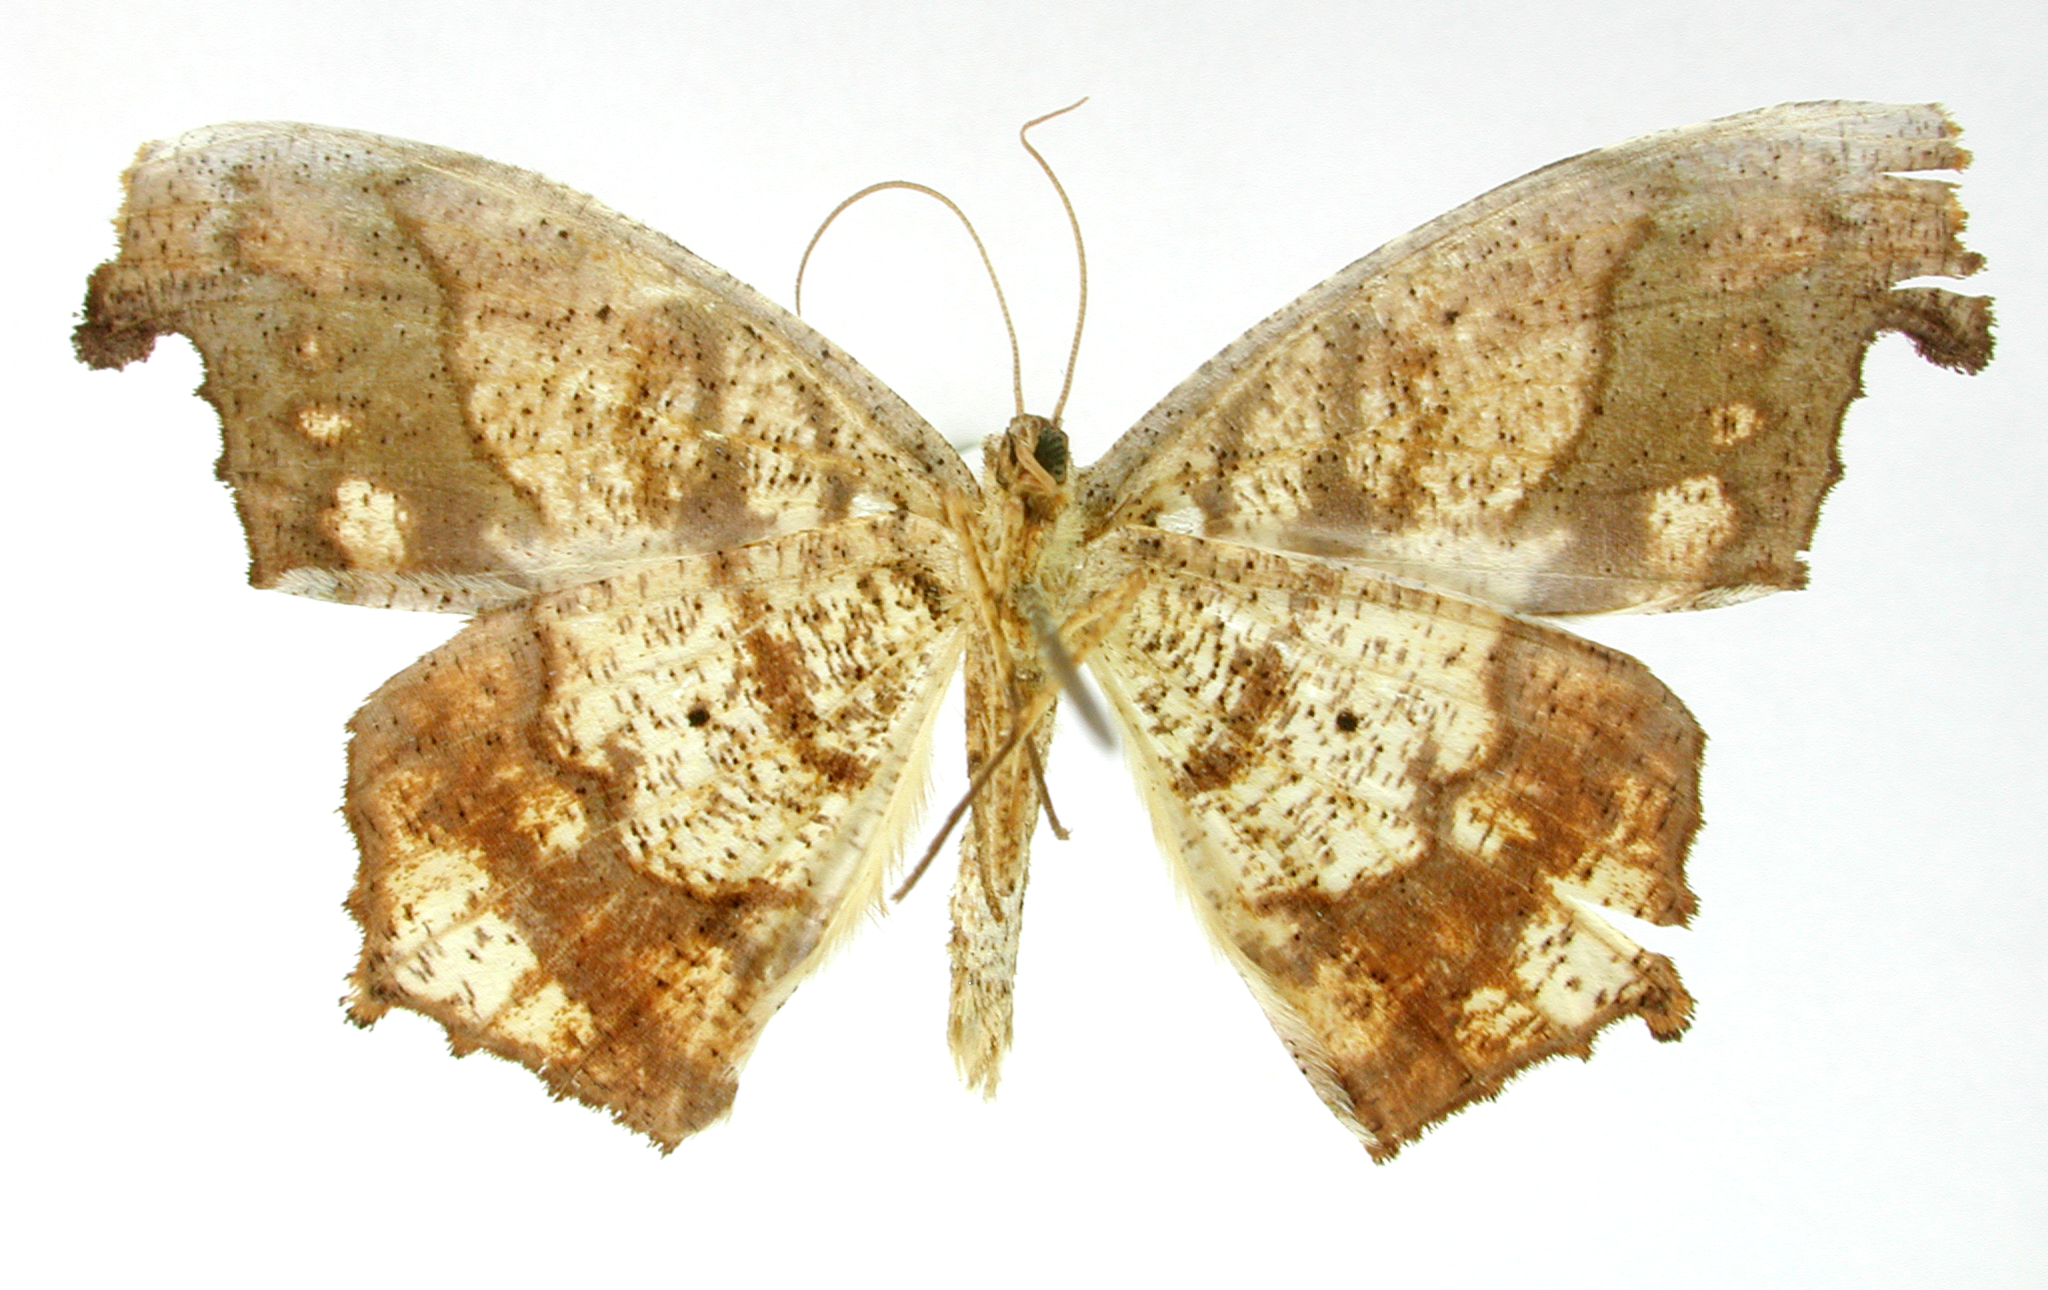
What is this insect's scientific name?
Lycimna cajanuma
